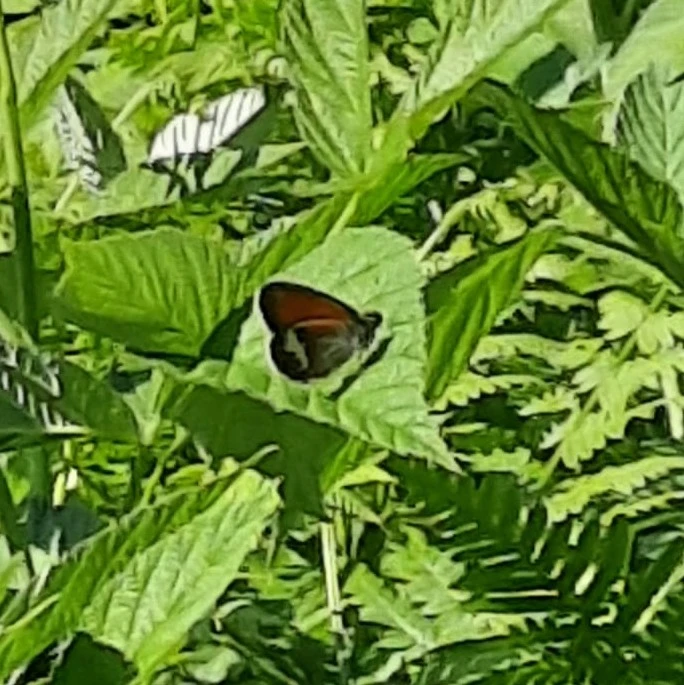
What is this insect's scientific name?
Coenonympha arcania
